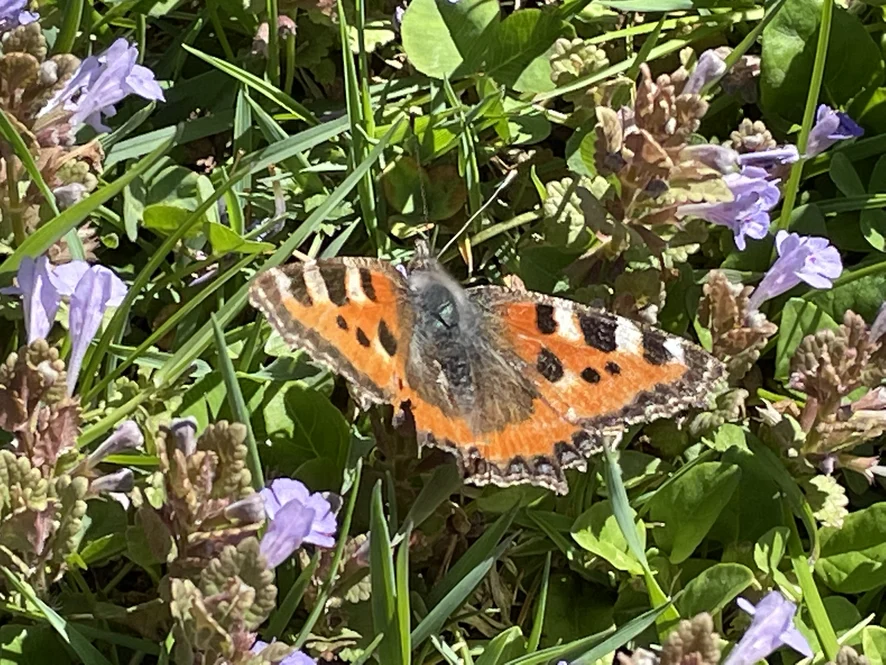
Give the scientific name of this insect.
Aglais urticae
